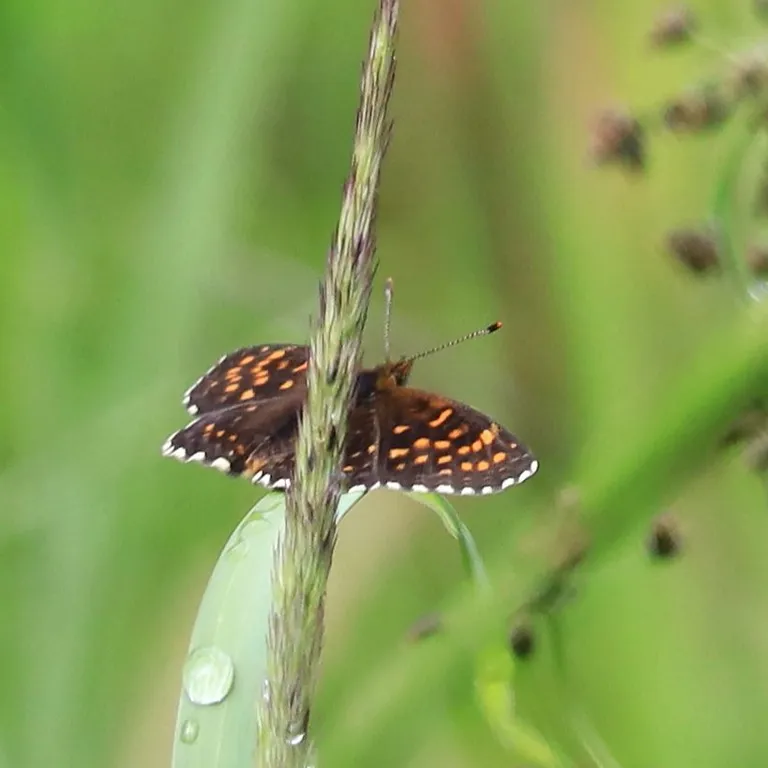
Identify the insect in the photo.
Melitaea diamina
